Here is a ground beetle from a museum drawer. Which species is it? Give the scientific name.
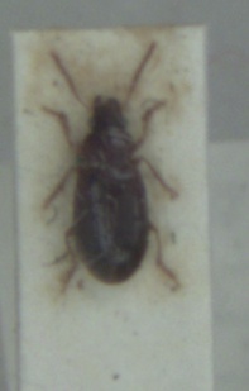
Bradycellus harpalinus
